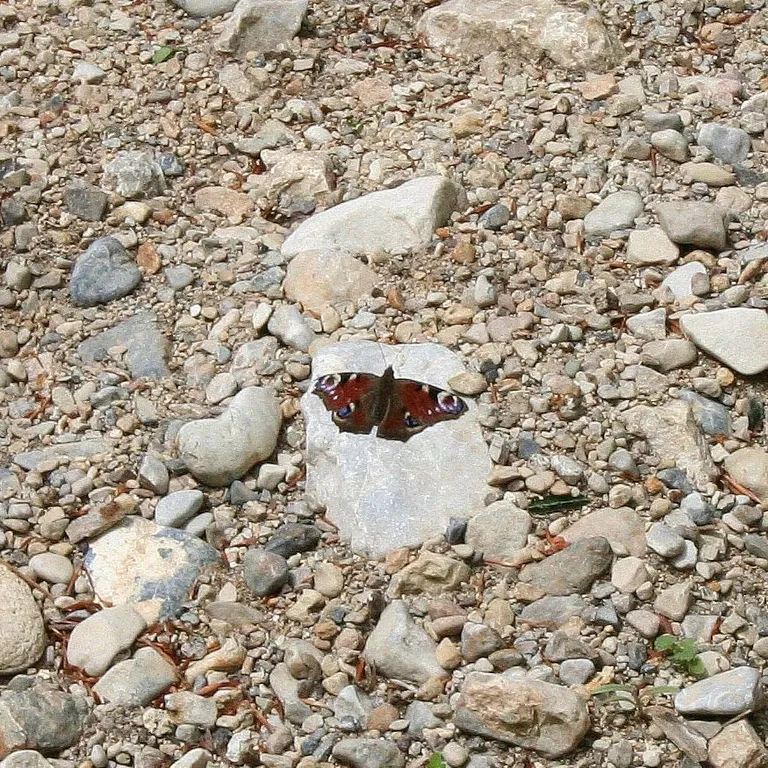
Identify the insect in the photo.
Aglais io
